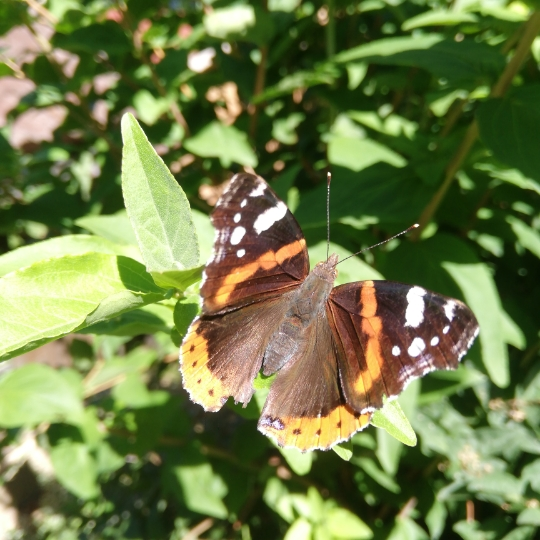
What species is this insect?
Vanessa atalanta
